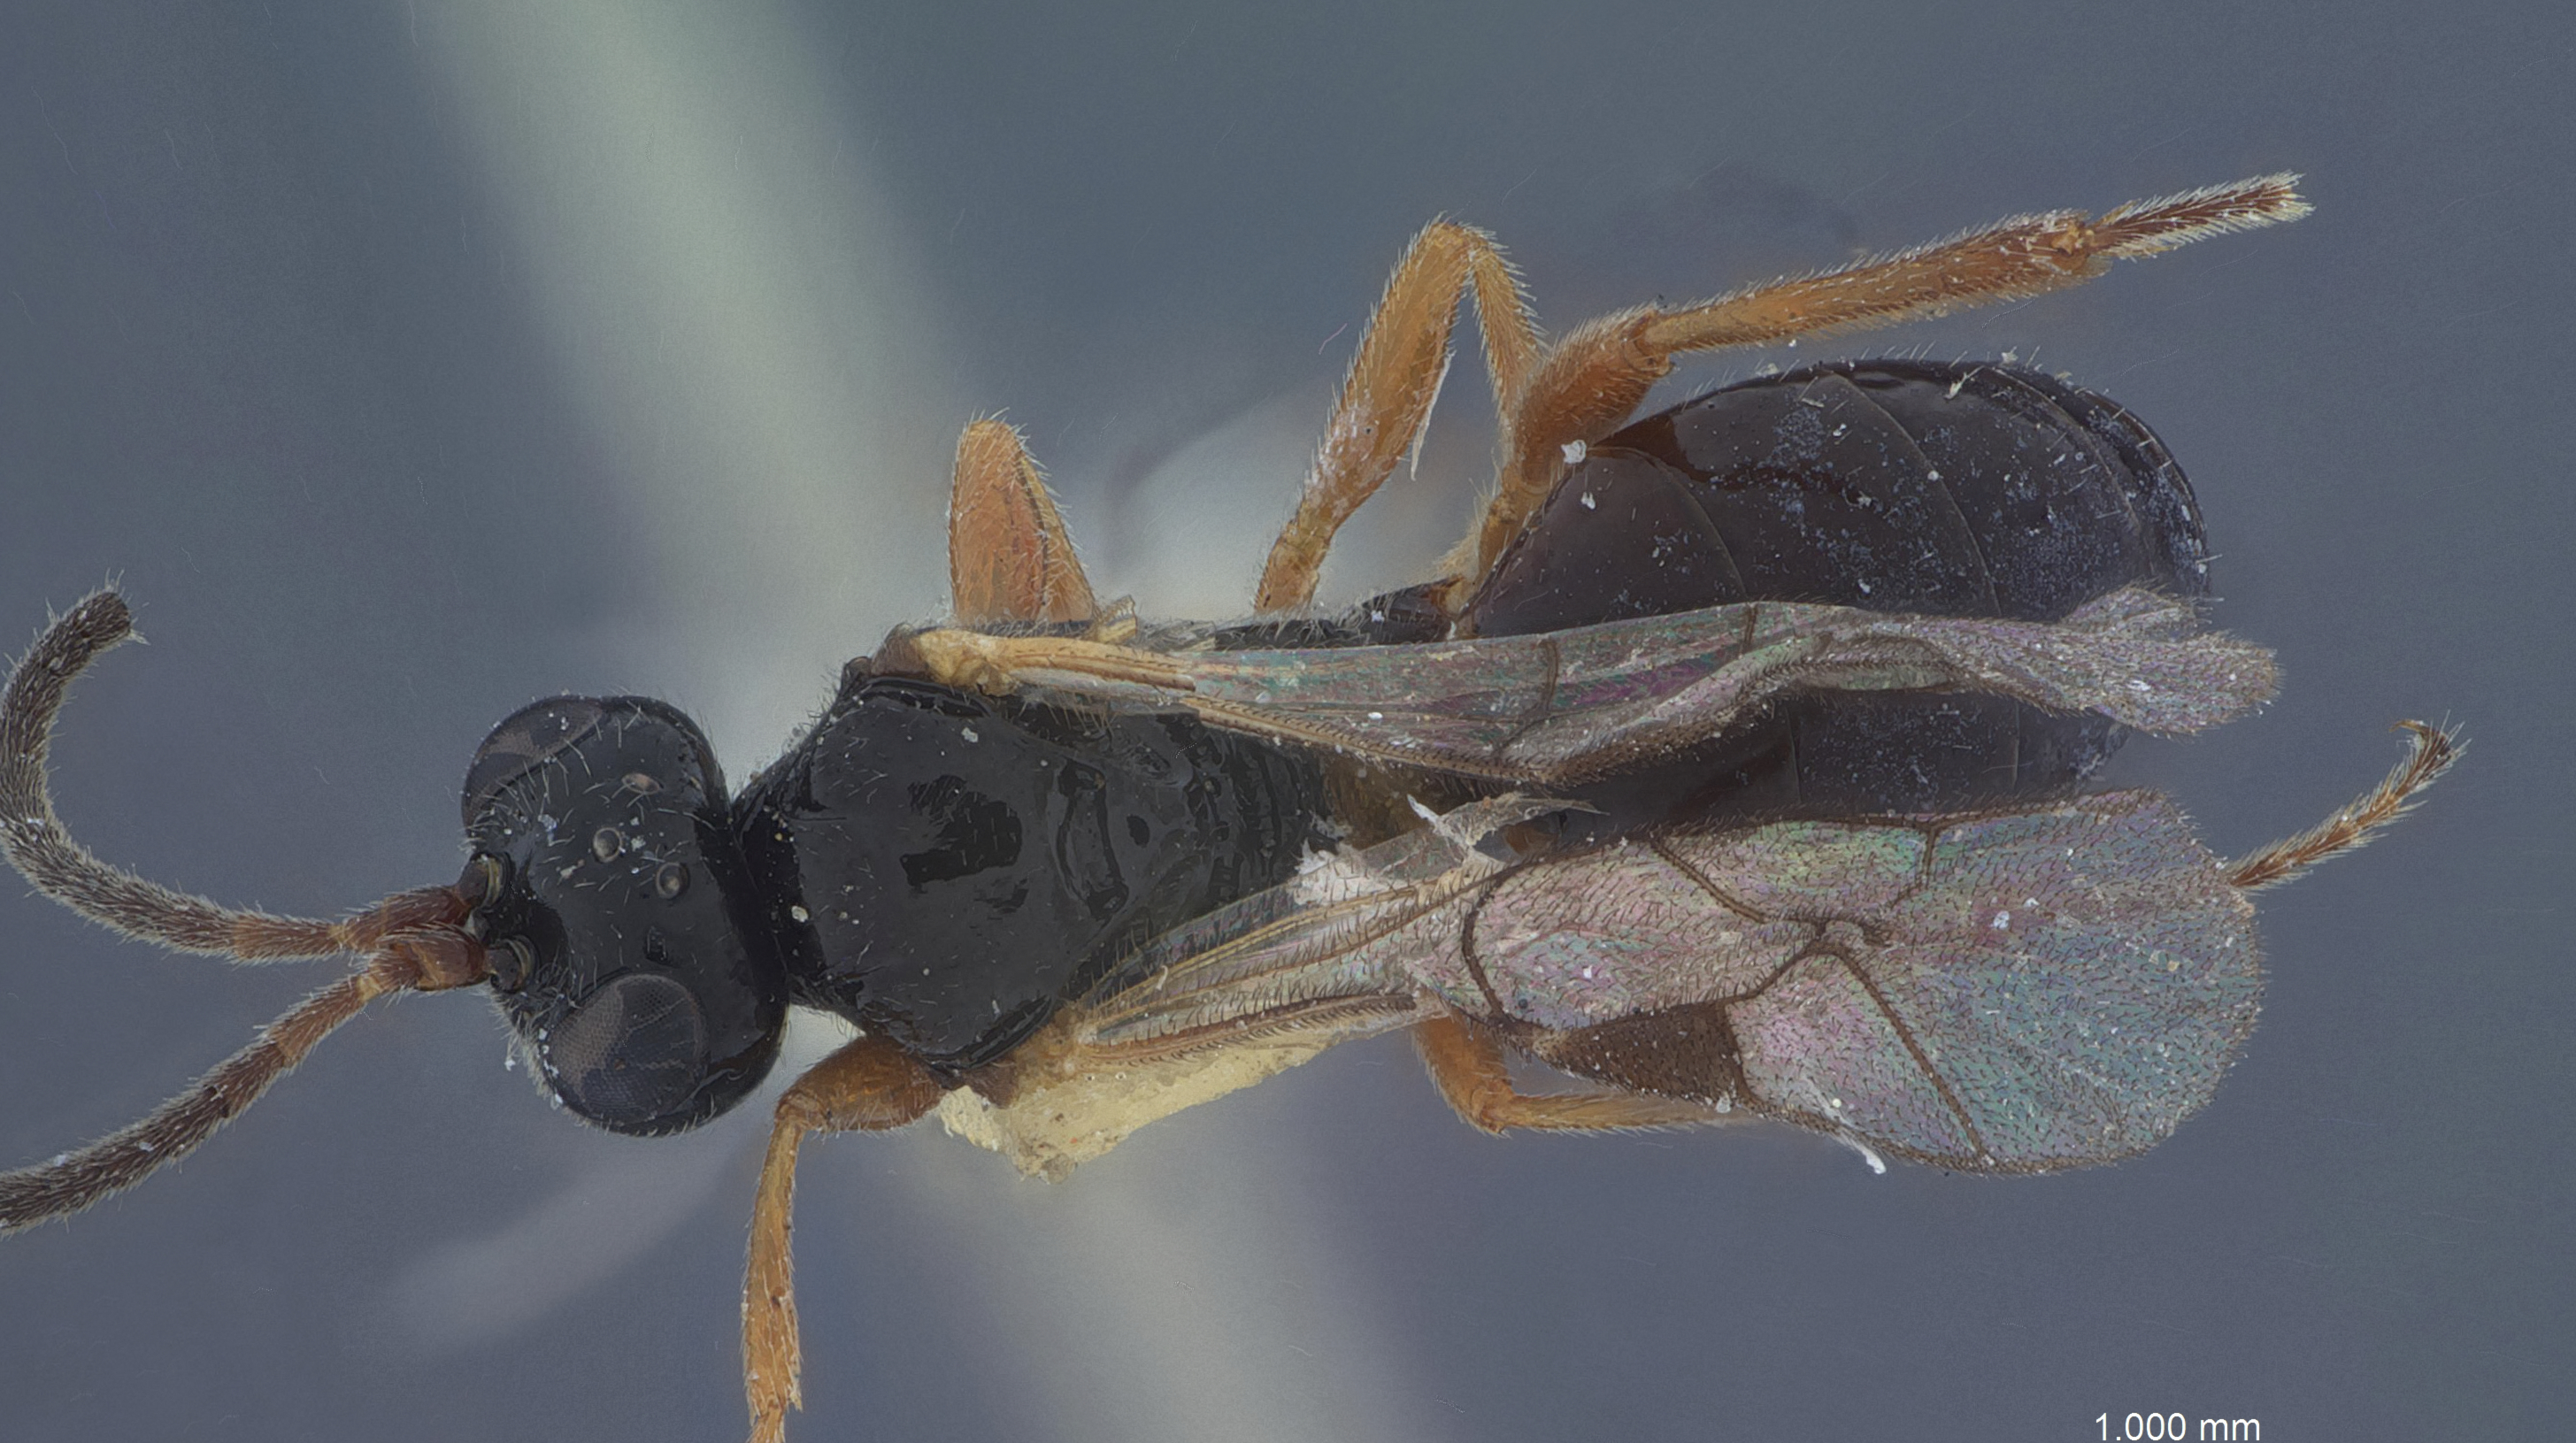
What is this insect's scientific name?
Stilpnus anthomyidiperda
